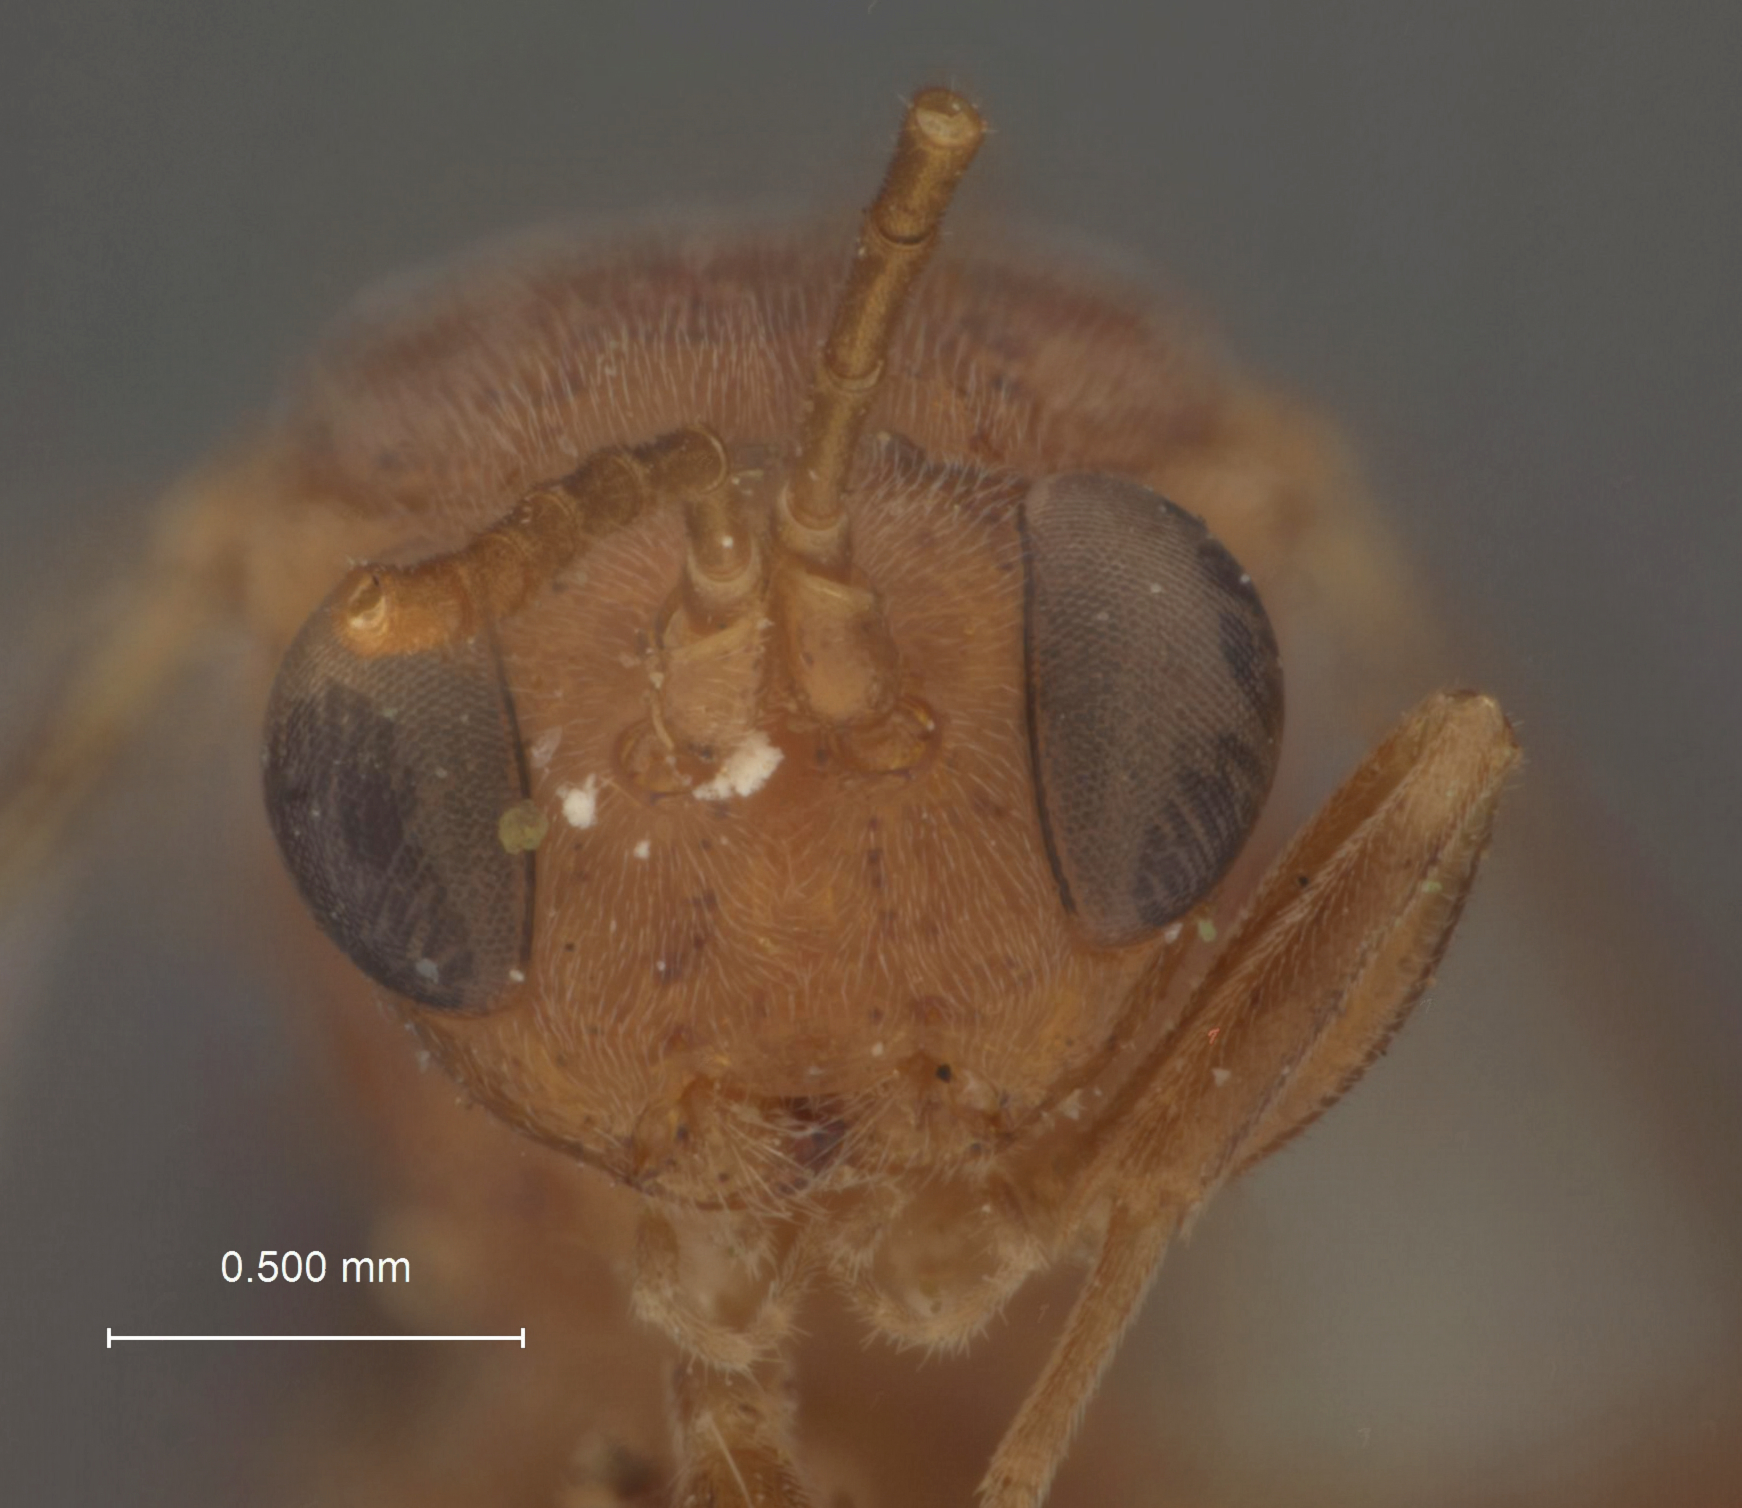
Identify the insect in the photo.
Chrysopoctonus bicolor
